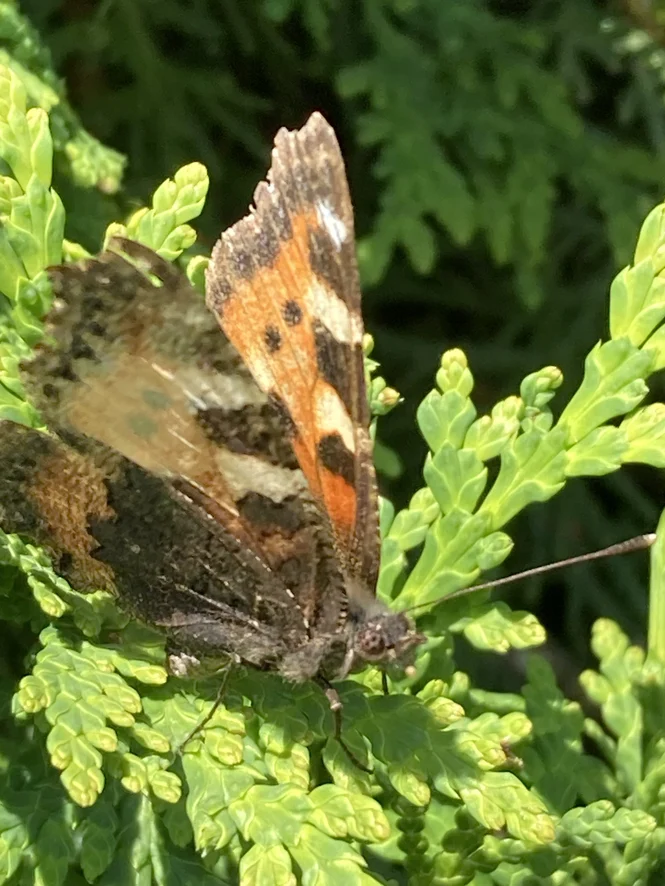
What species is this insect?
Aglais urticae
